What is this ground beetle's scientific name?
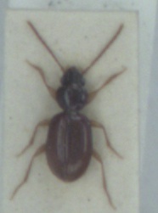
Epaphius secalis
